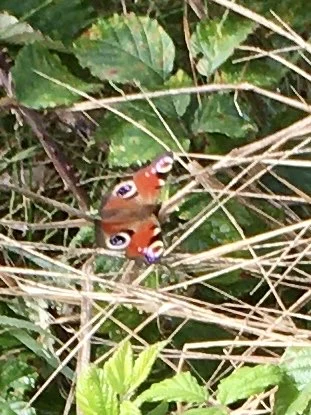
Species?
Aglais io
